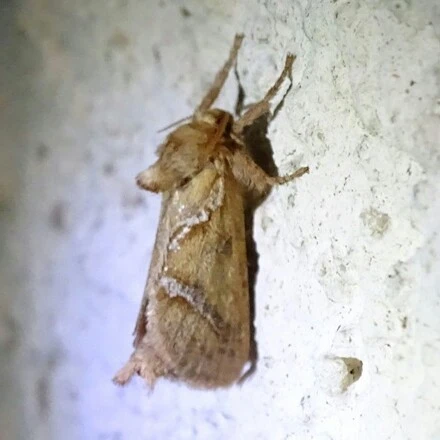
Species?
Triodia sylvina
